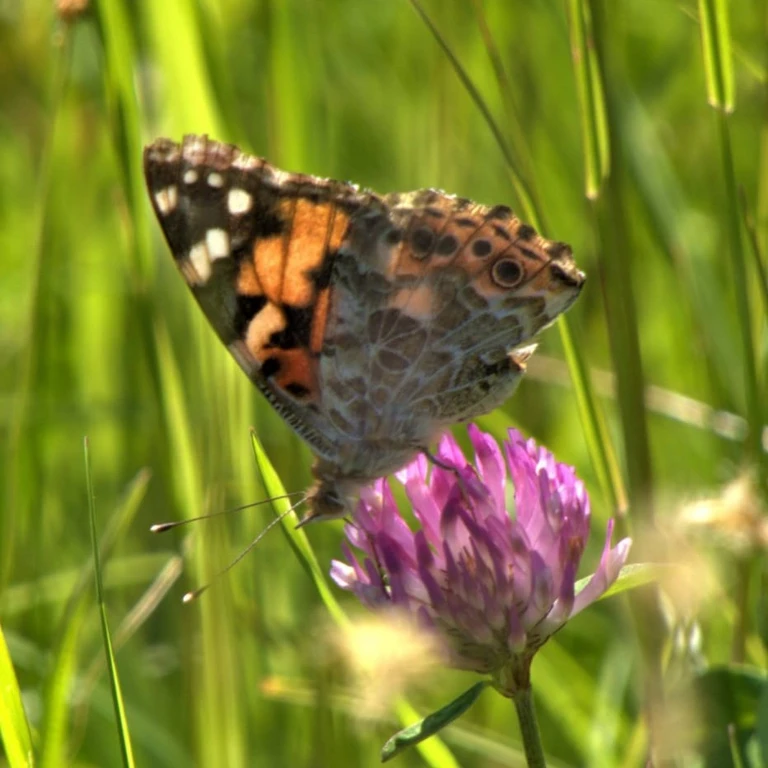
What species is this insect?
Vanessa cardui
